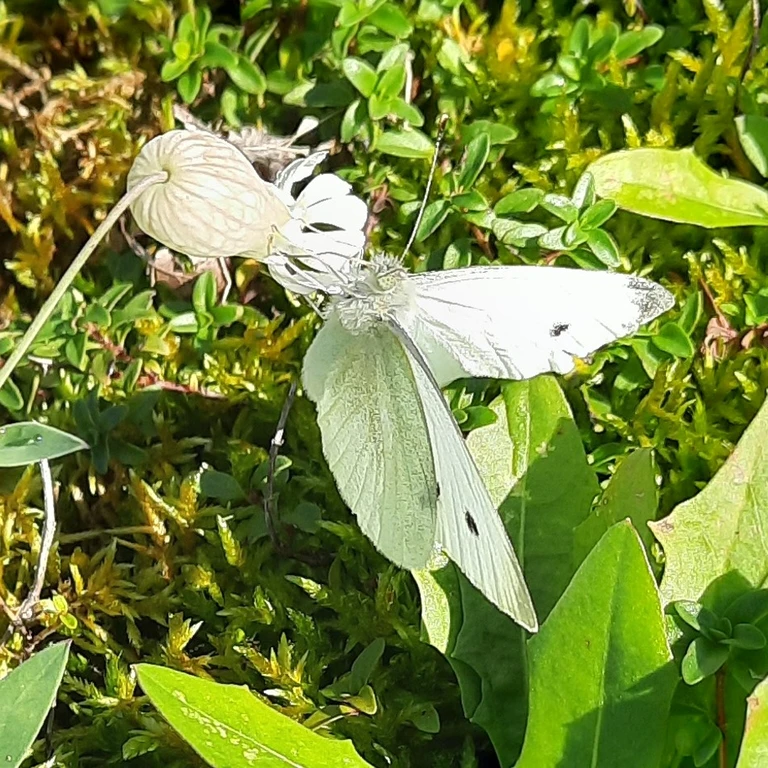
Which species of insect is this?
Pieris rapae
